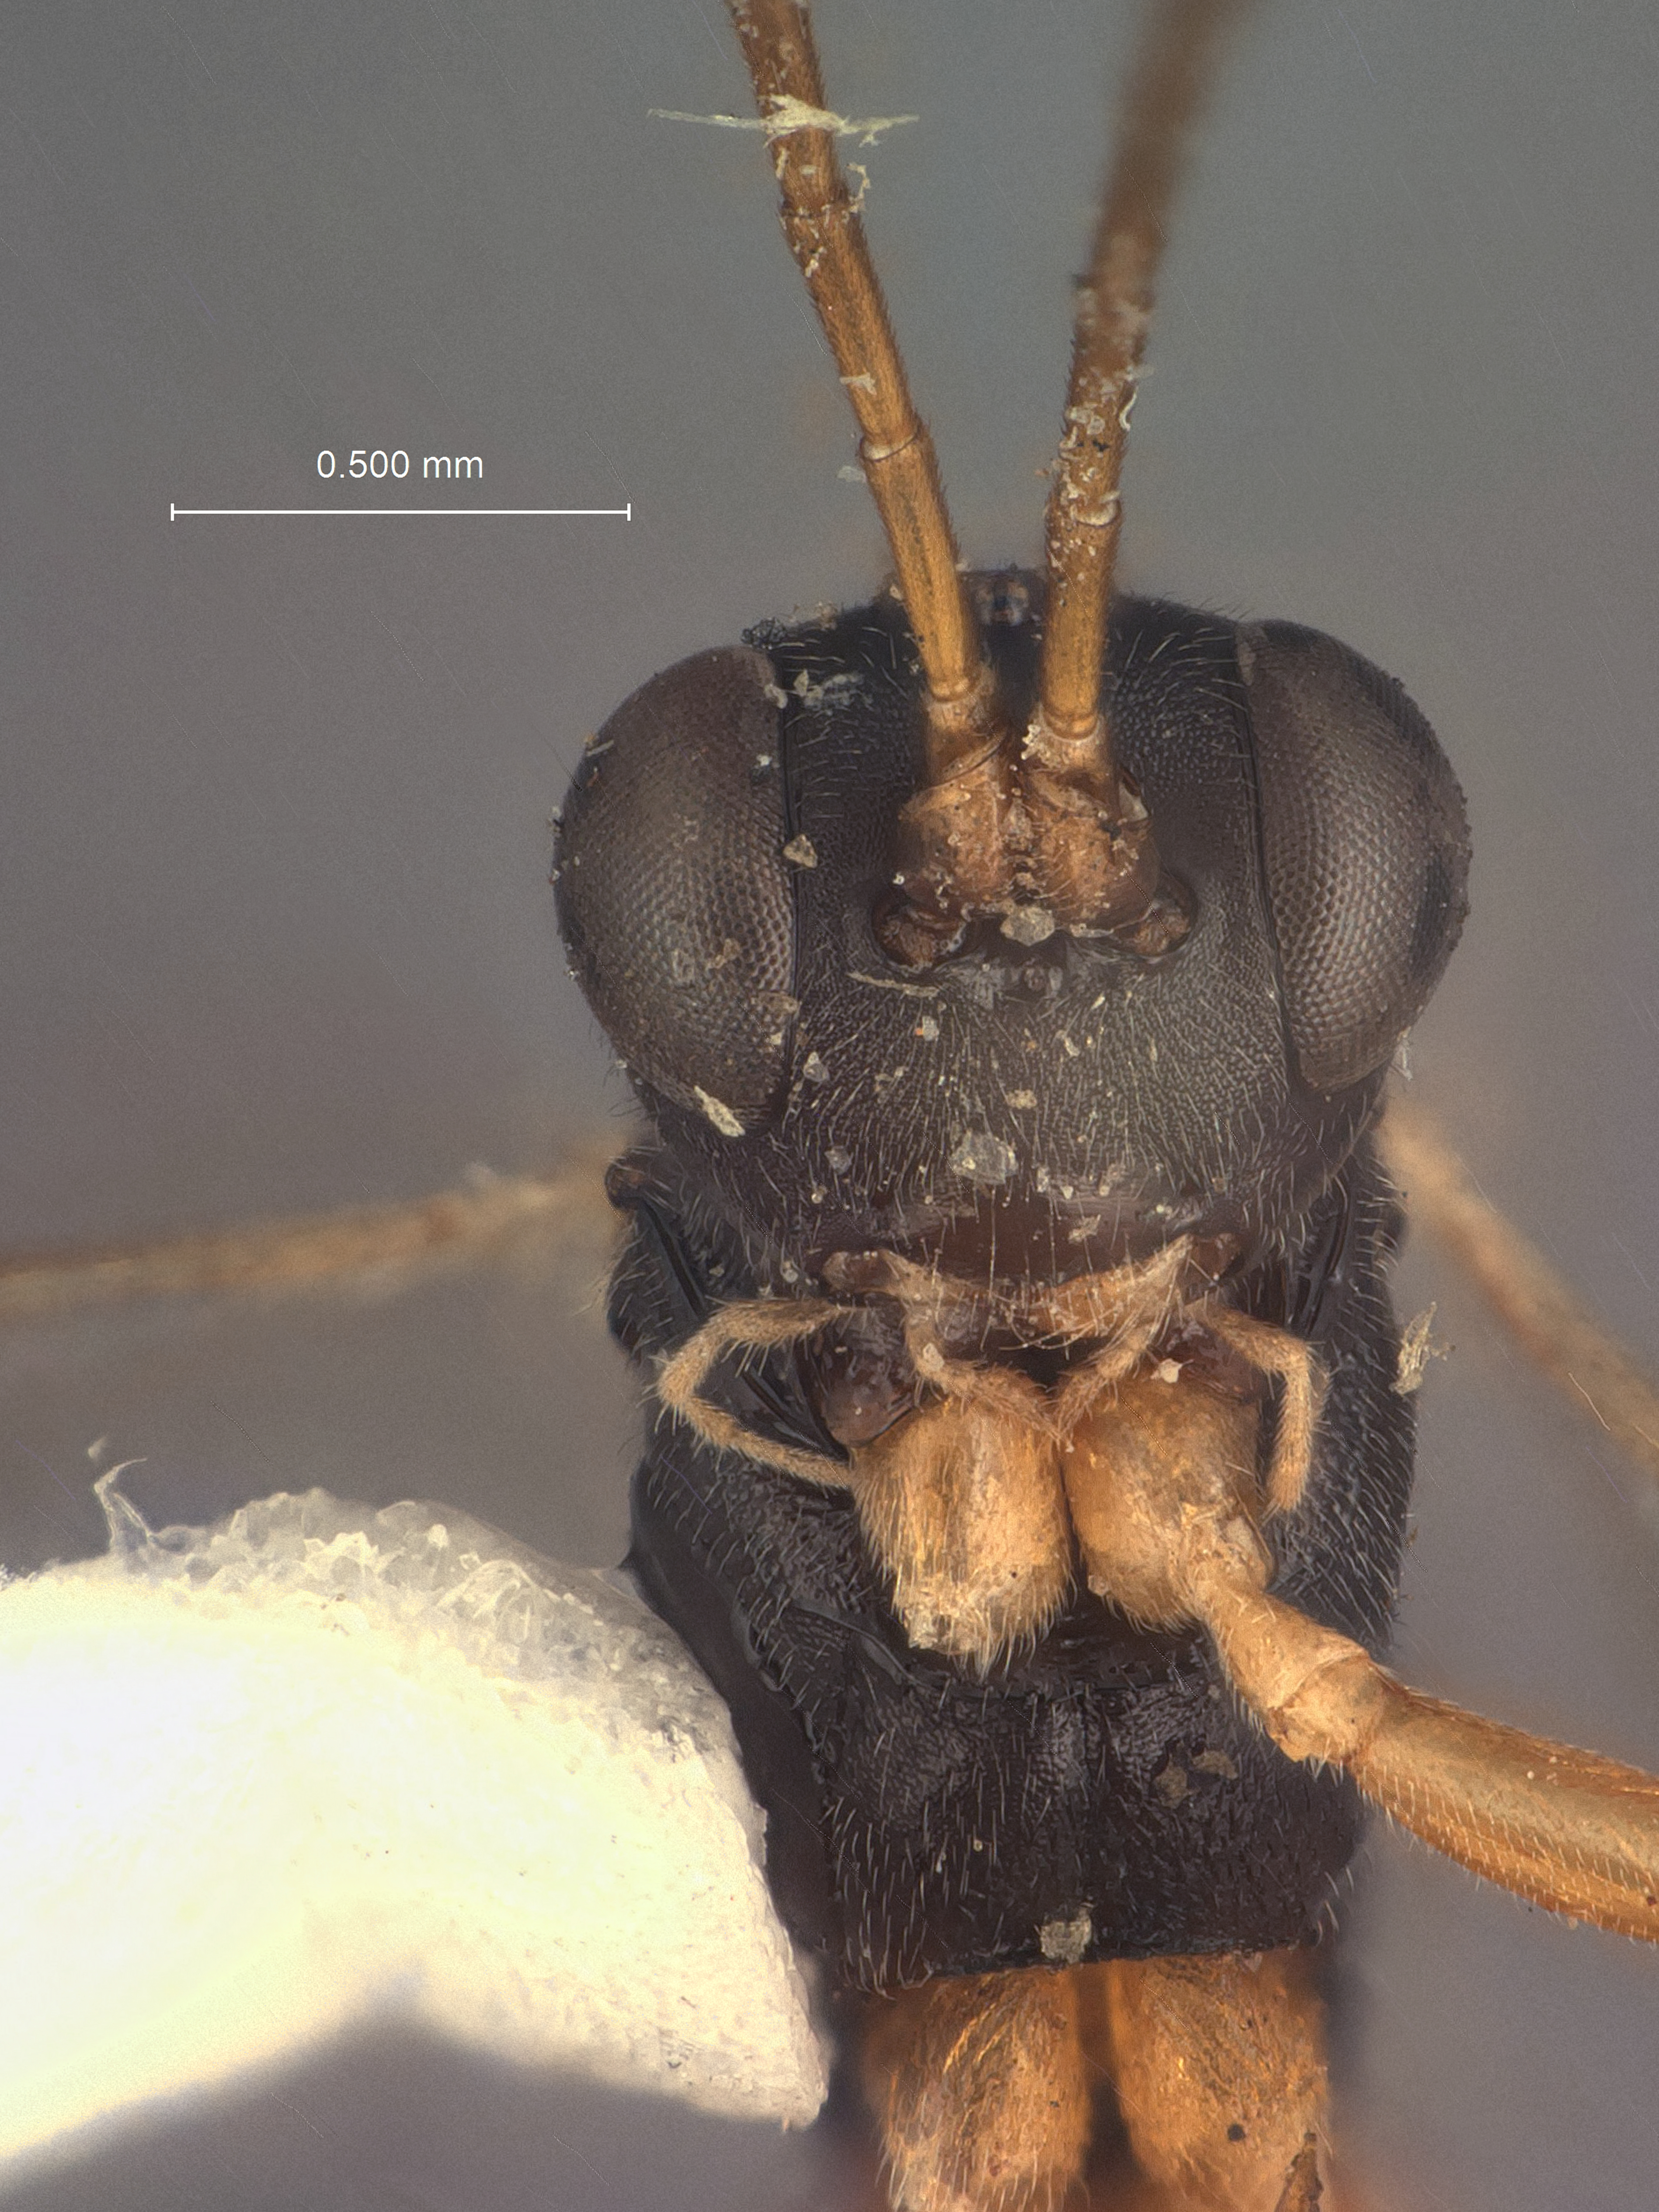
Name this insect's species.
Aenoplex polychrosidis
